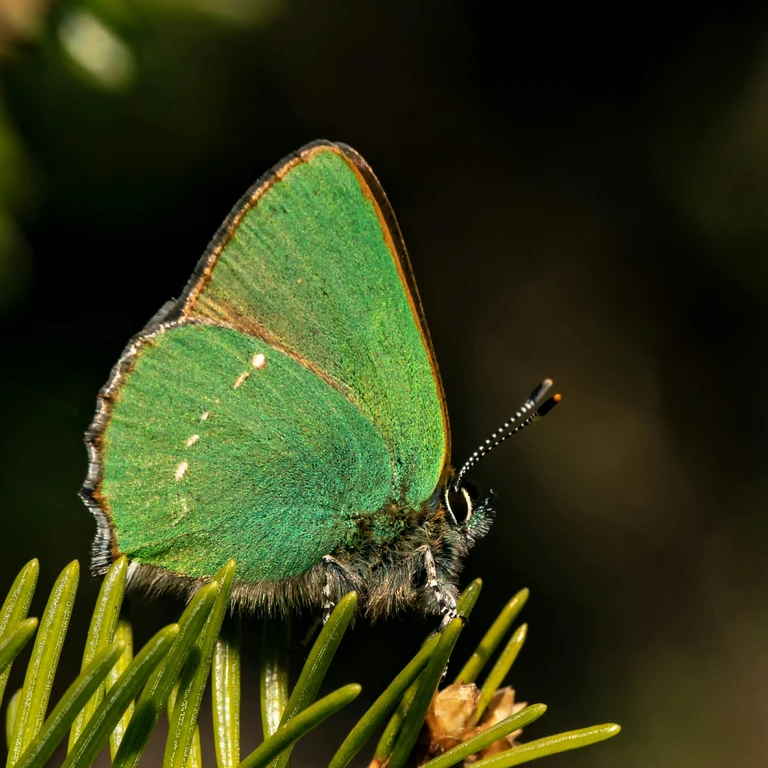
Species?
Callophrys rubi
